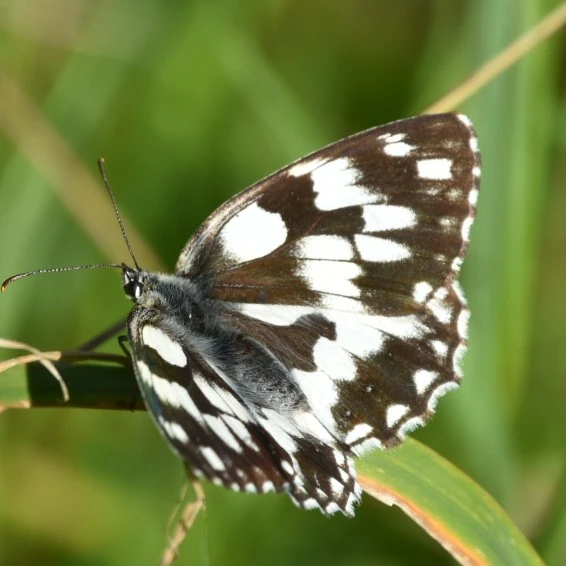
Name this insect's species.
Melanargia galathea
